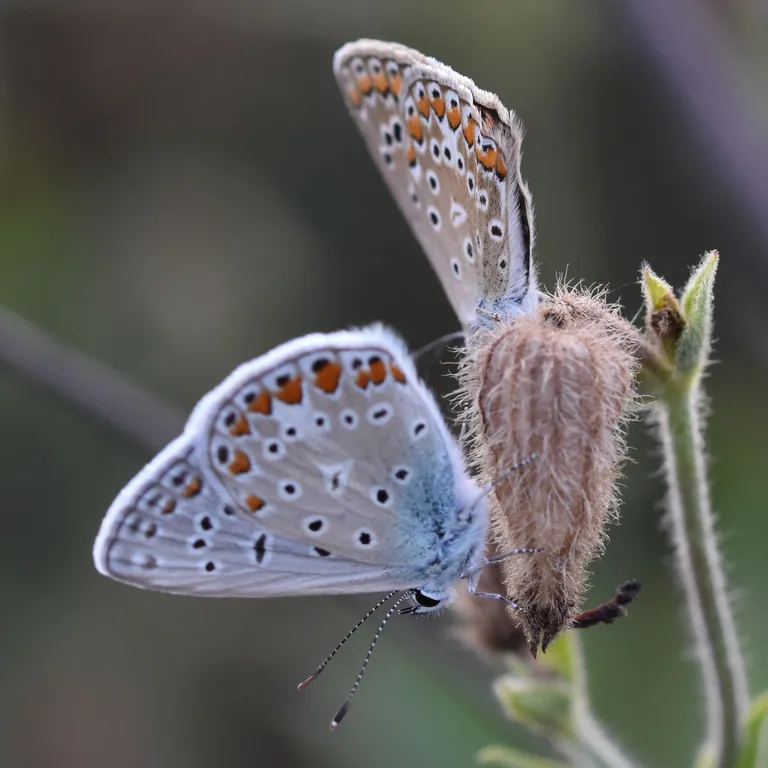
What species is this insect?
Polyommatus icarus
